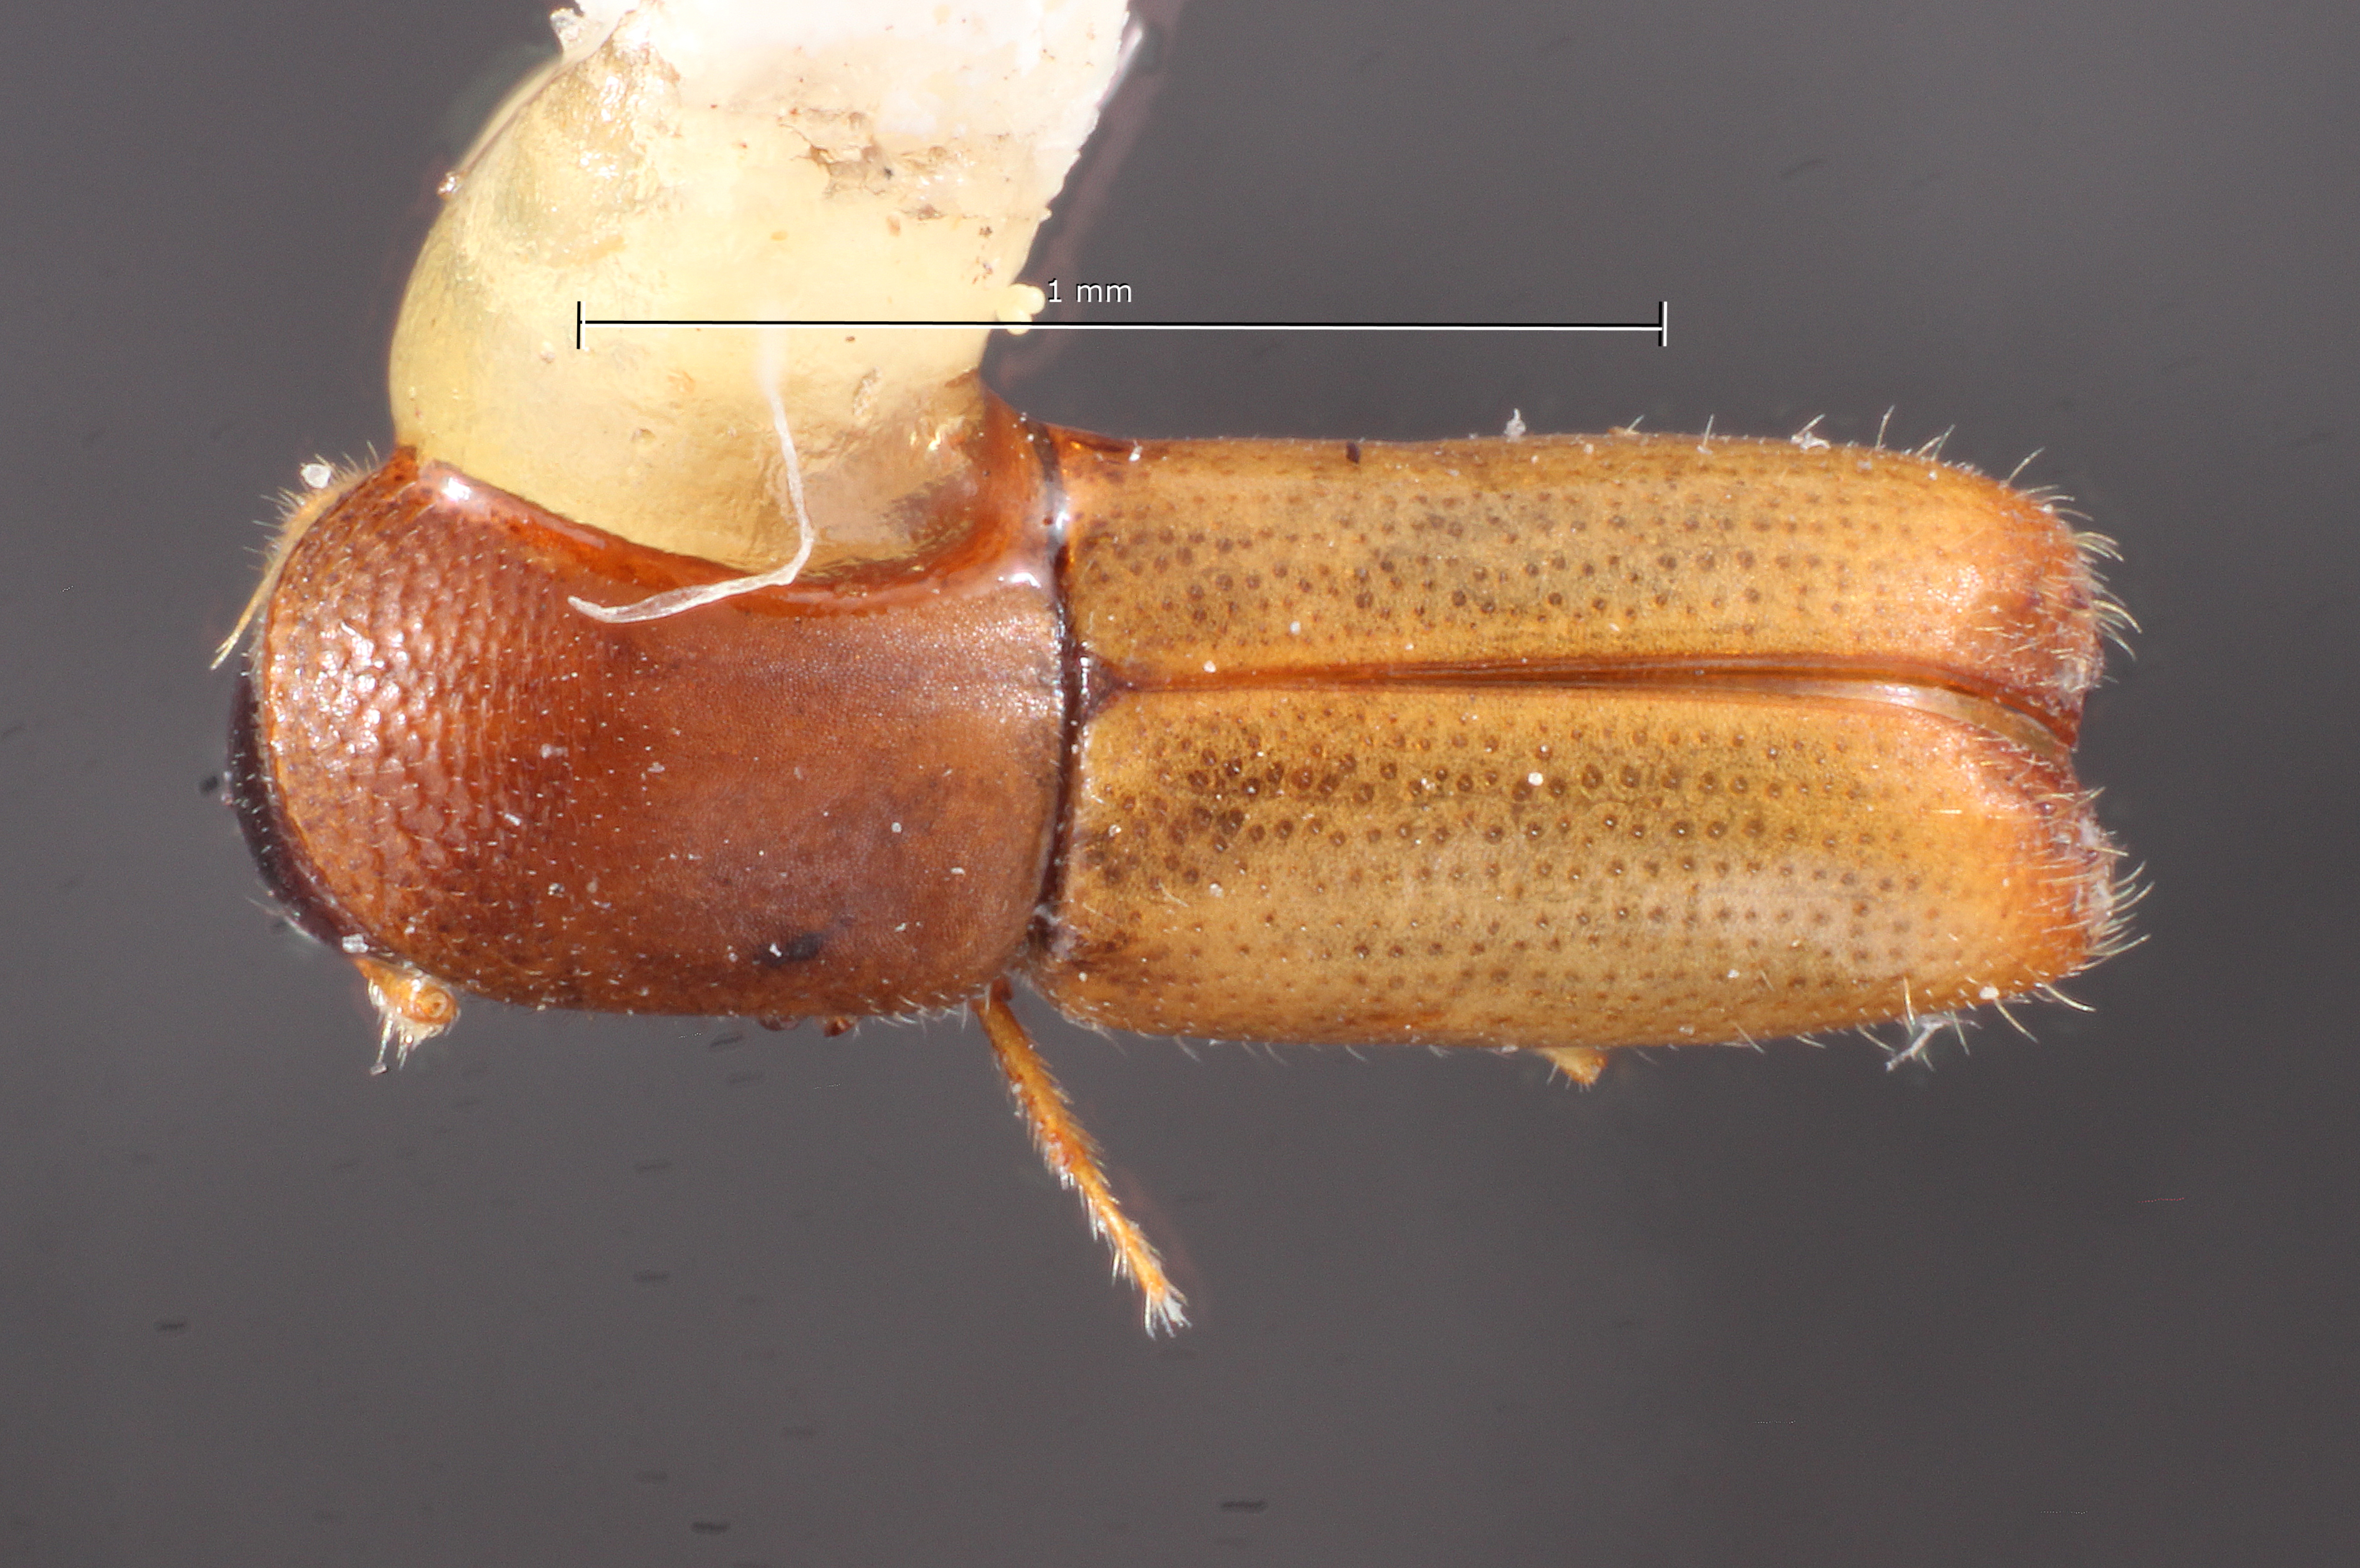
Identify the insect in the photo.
Monarthrum proprium
